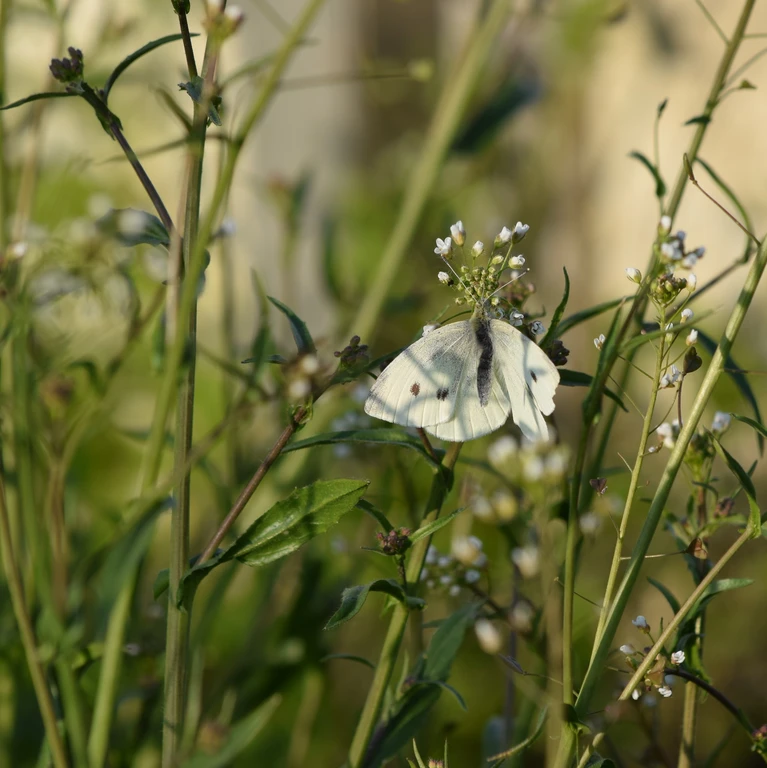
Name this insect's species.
Pieris rapae
